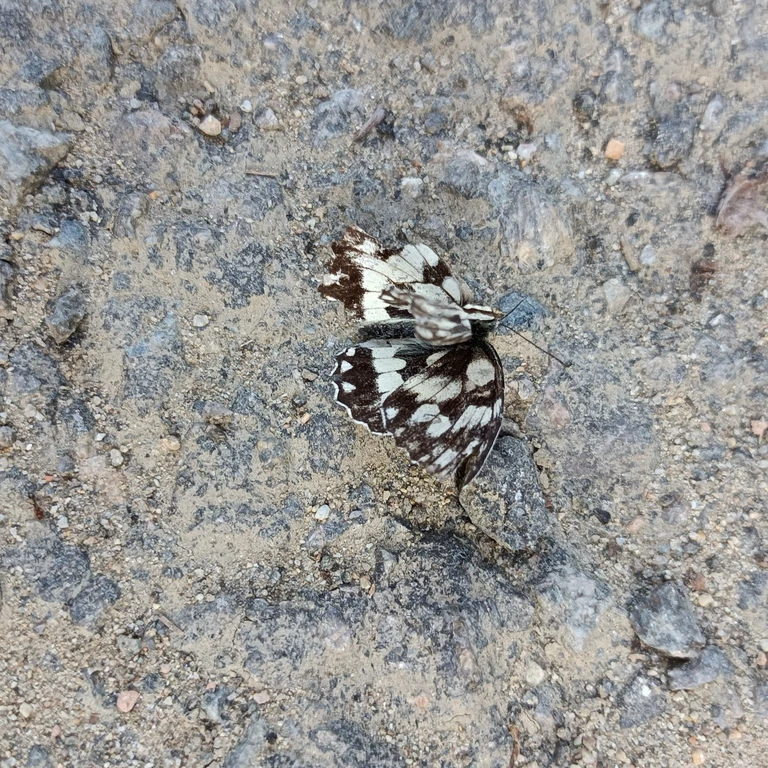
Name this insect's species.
Melanargia galathea
